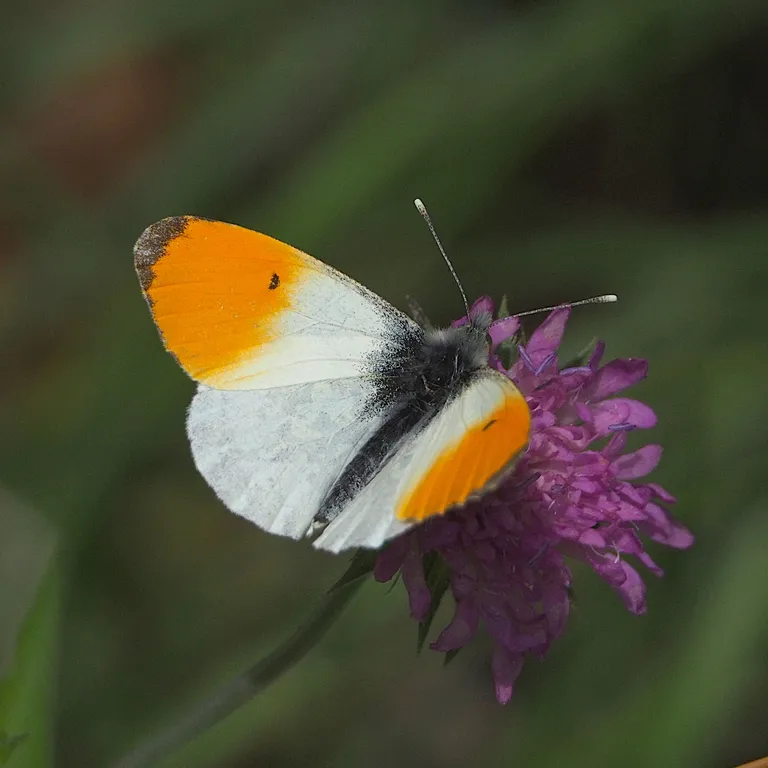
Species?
Anthocharis cardamines
